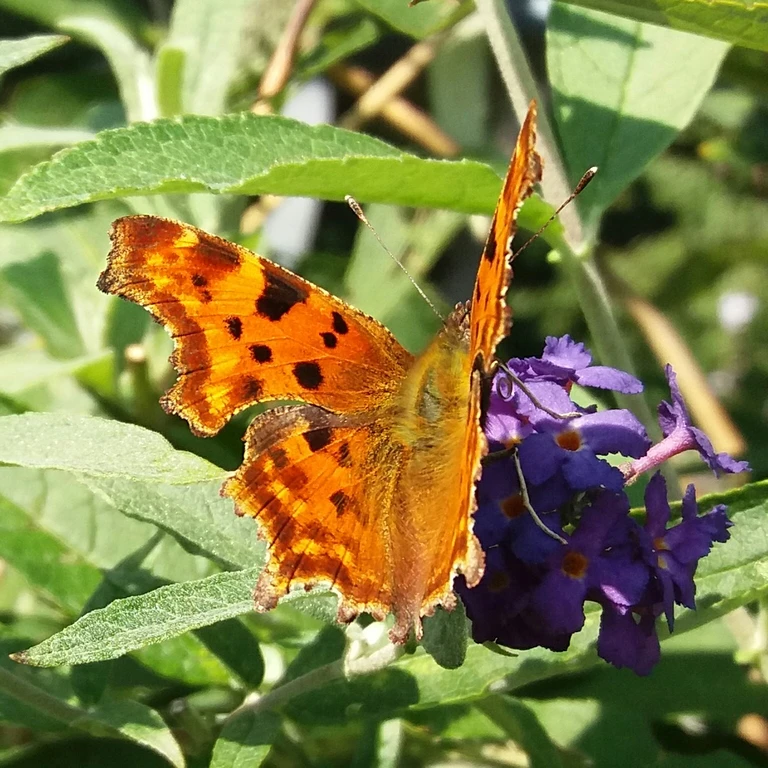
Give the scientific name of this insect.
Polygonia c-album
